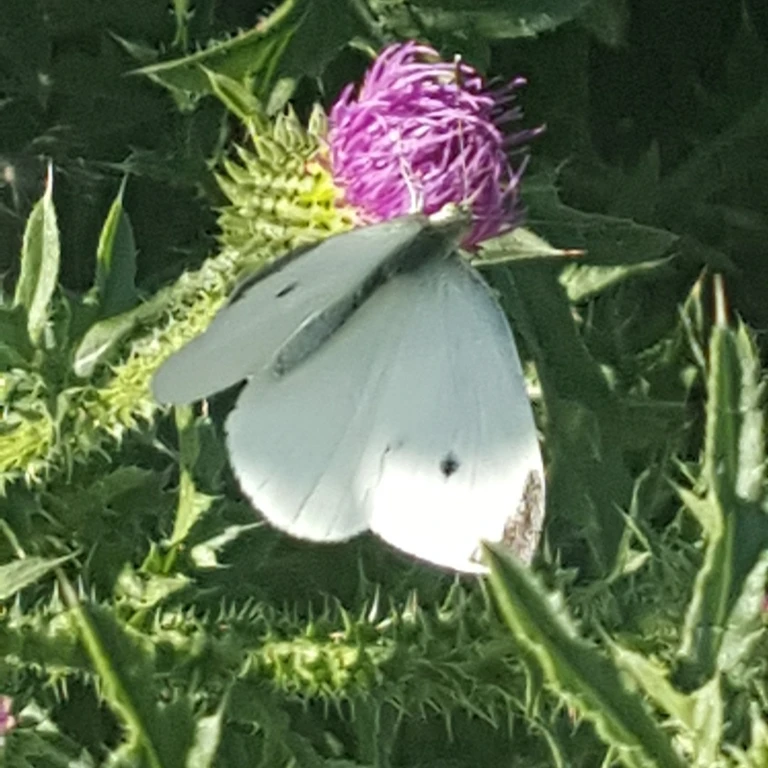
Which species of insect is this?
Pieris rapae
